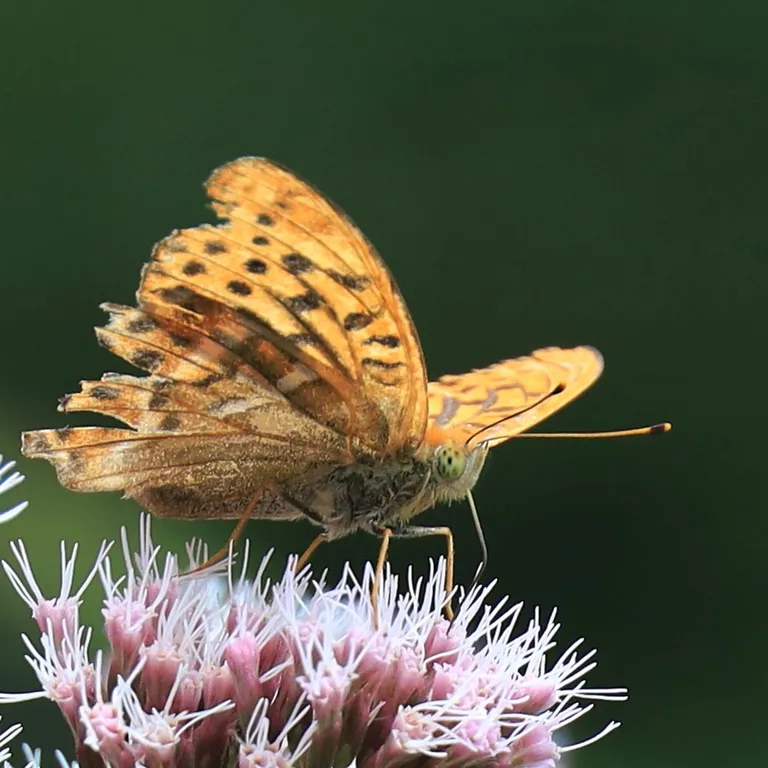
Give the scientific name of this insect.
Argynnis paphia
